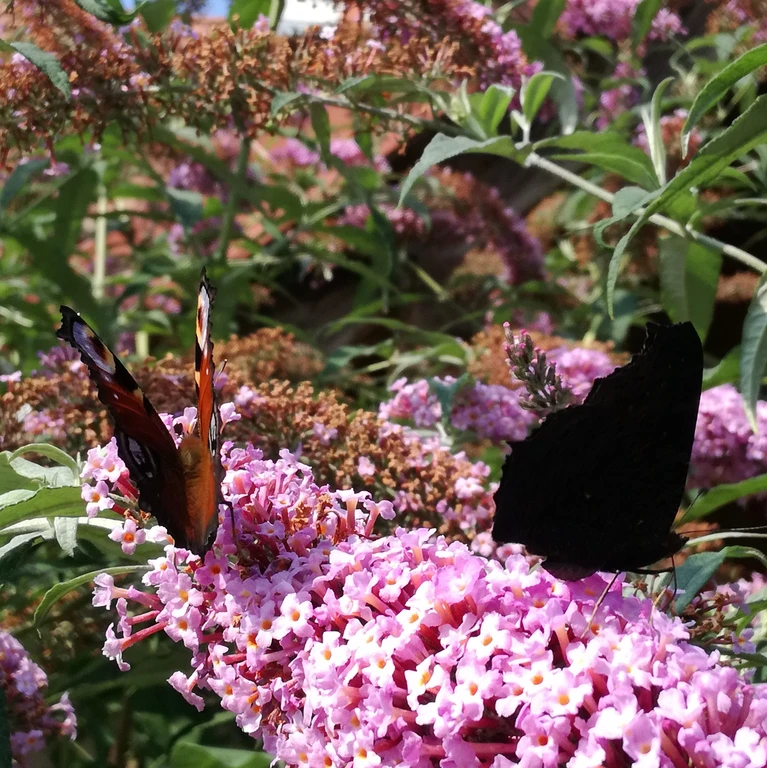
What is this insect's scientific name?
Aglais io
